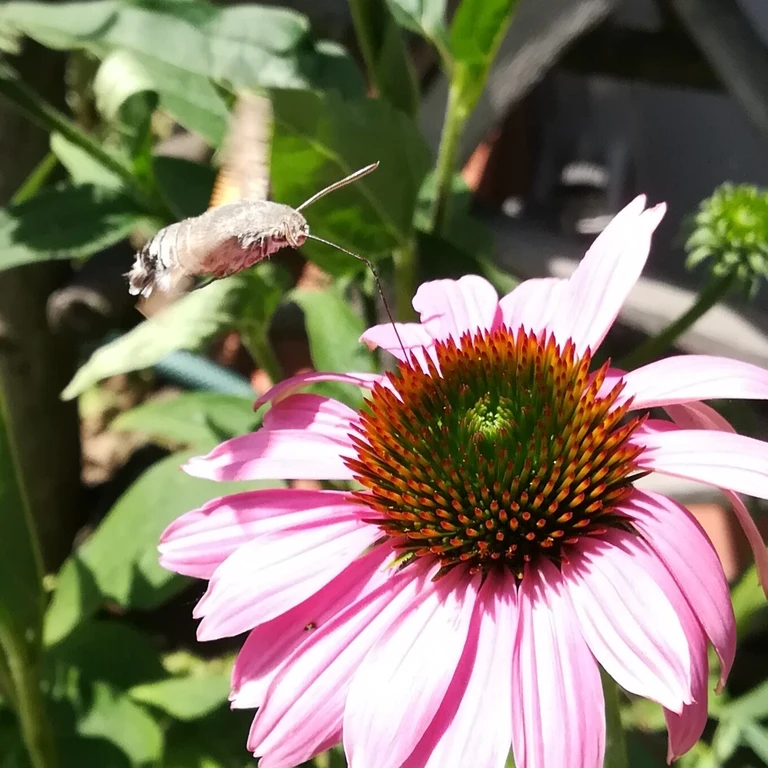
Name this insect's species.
Macroglossum stellatarum
